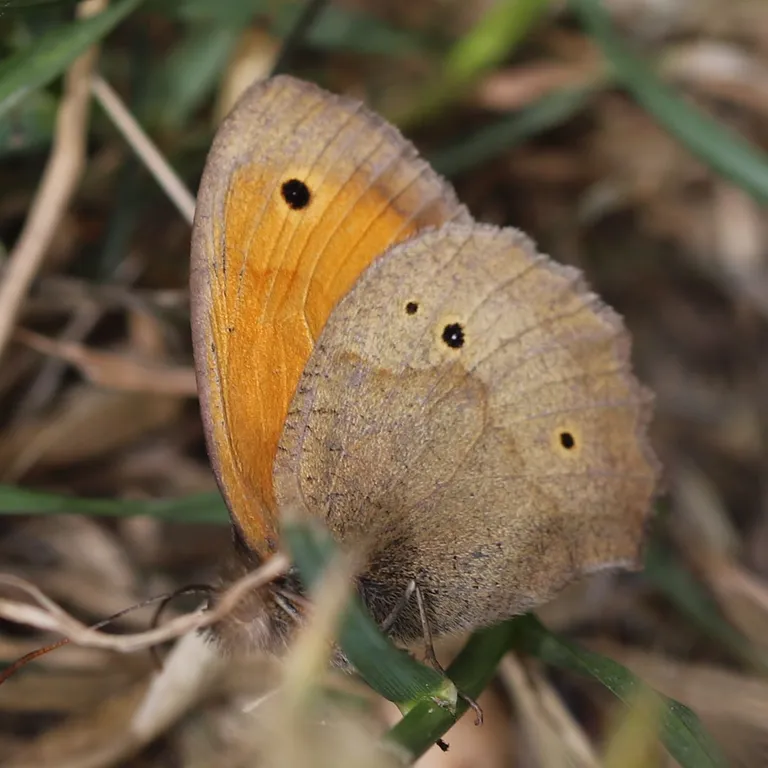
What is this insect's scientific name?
Maniola jurtina
